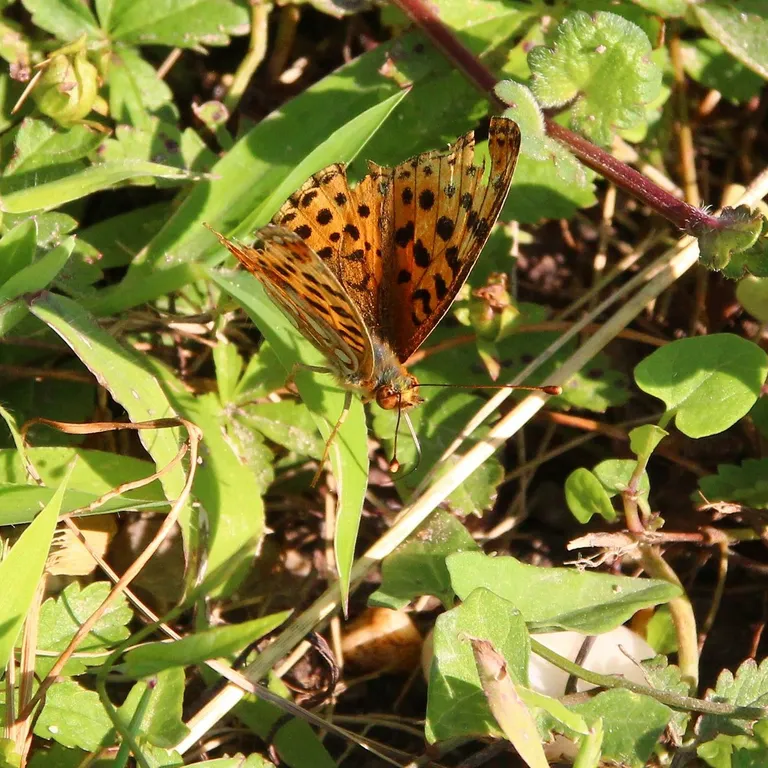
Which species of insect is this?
Issoria lathonia
